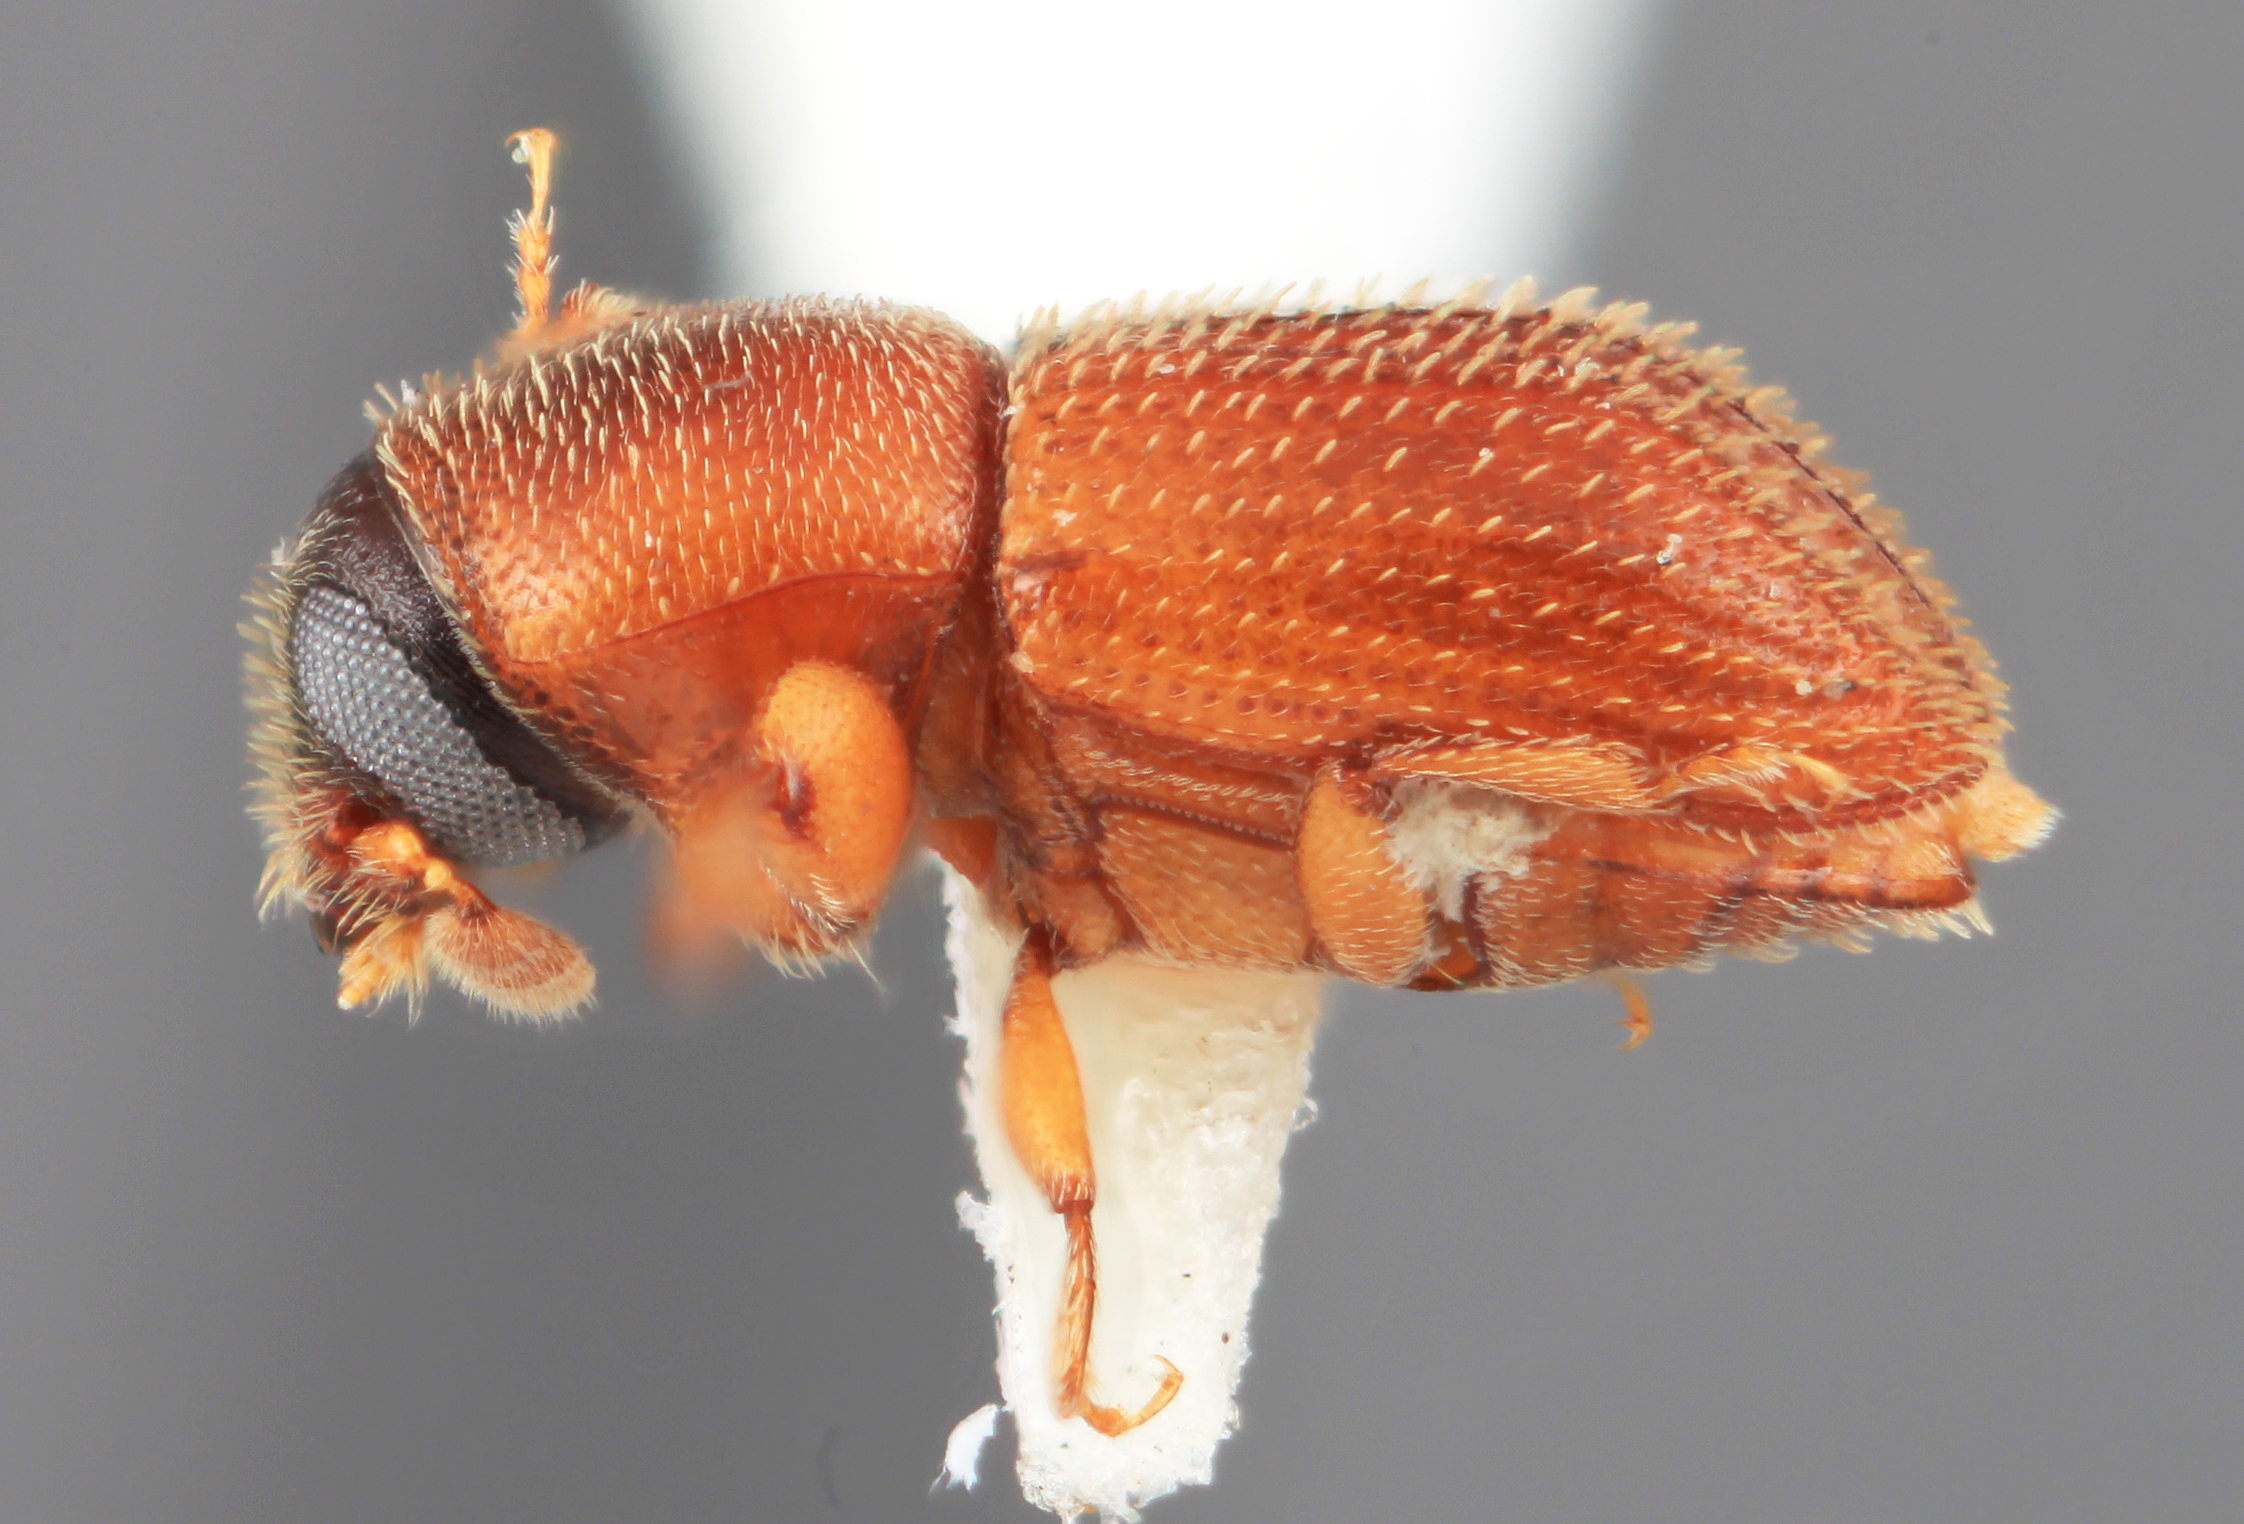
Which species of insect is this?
Pycnarthrum brosimi
